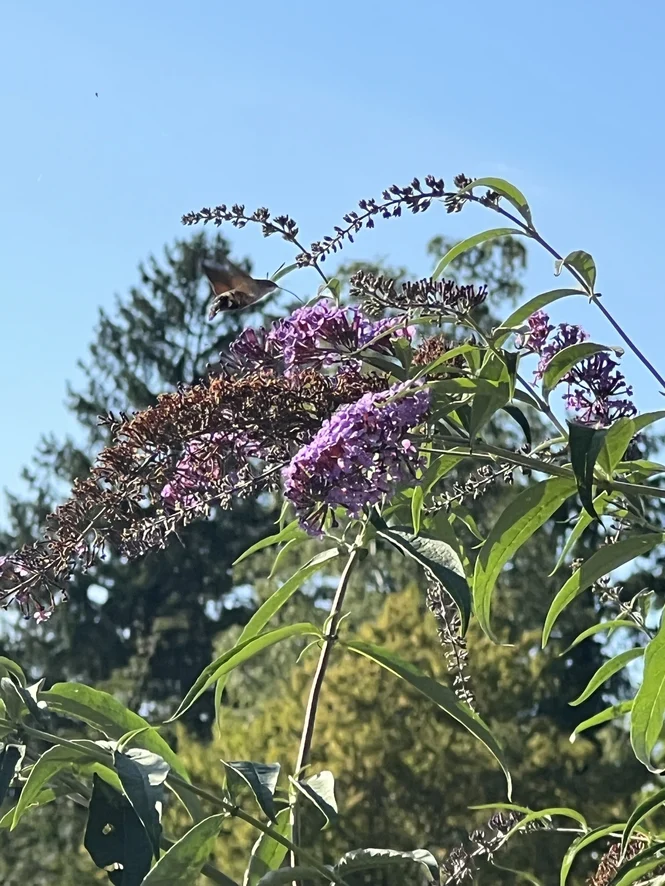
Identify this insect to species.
Macroglossum stellatarum
